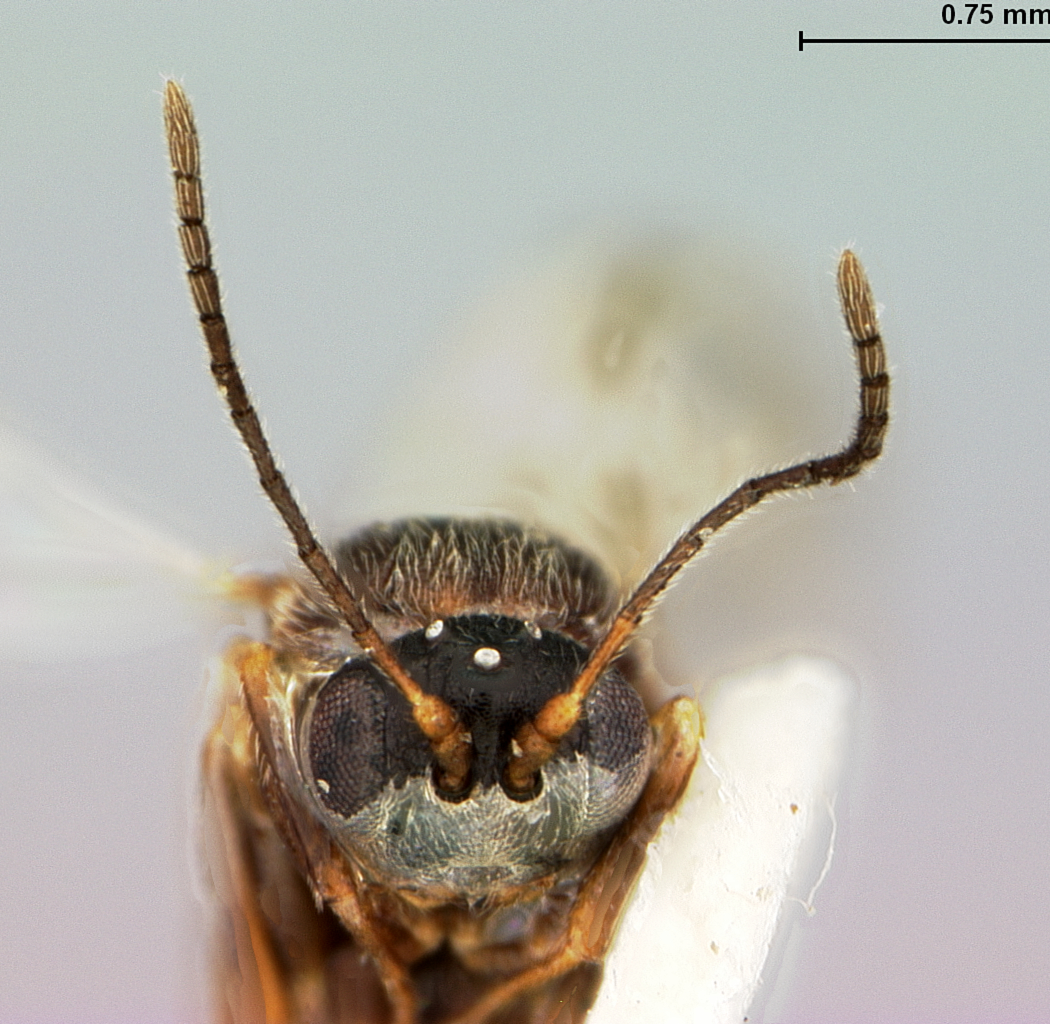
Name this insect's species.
Trichoteras perfulvum
